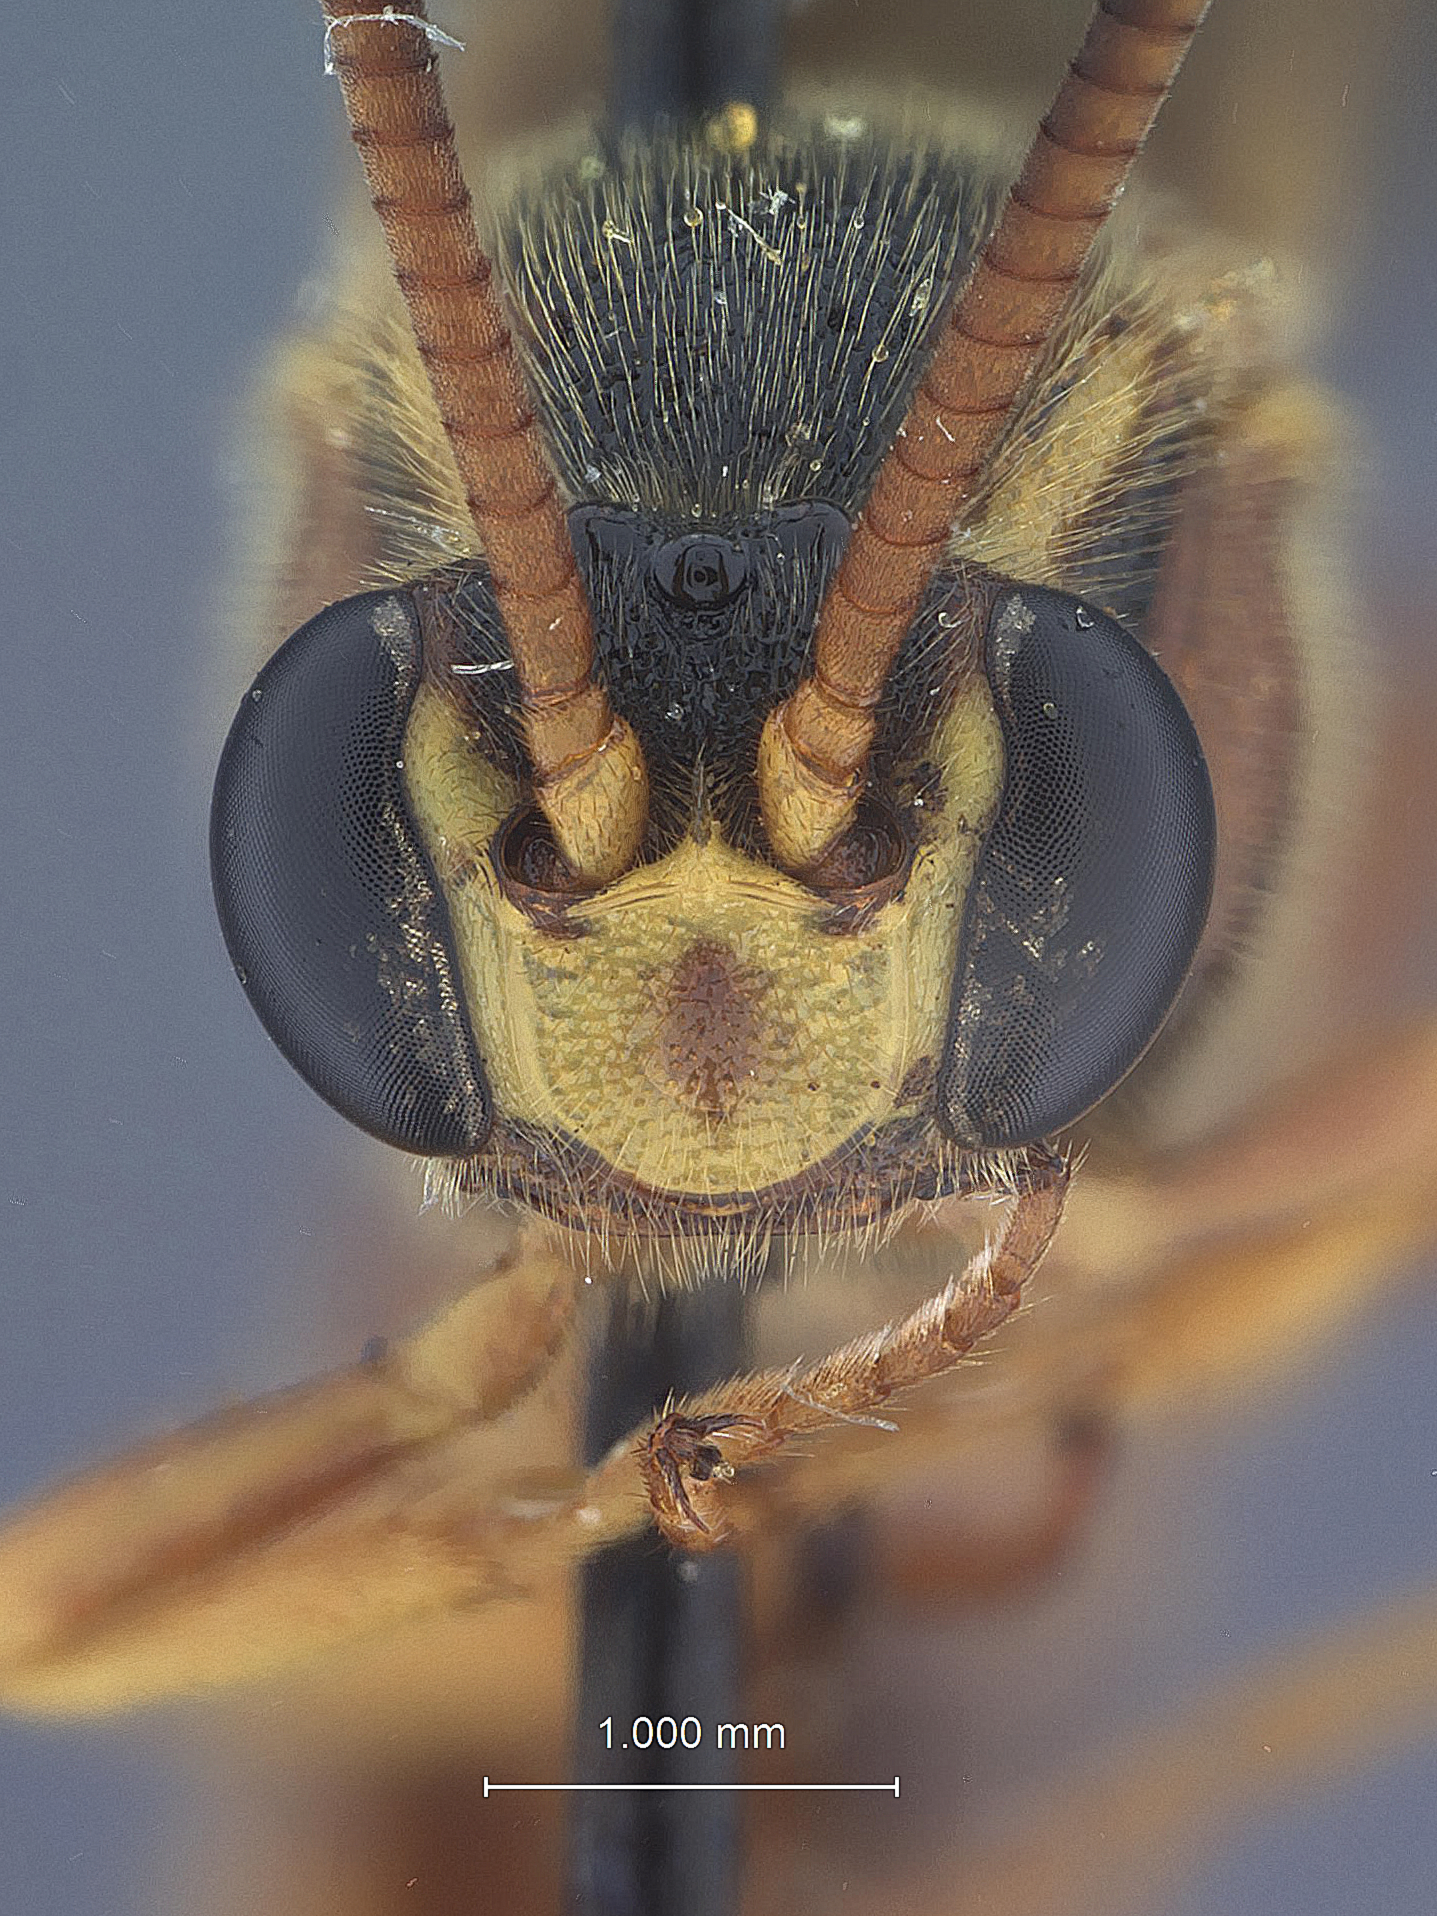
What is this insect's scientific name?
Metopius mimicus
